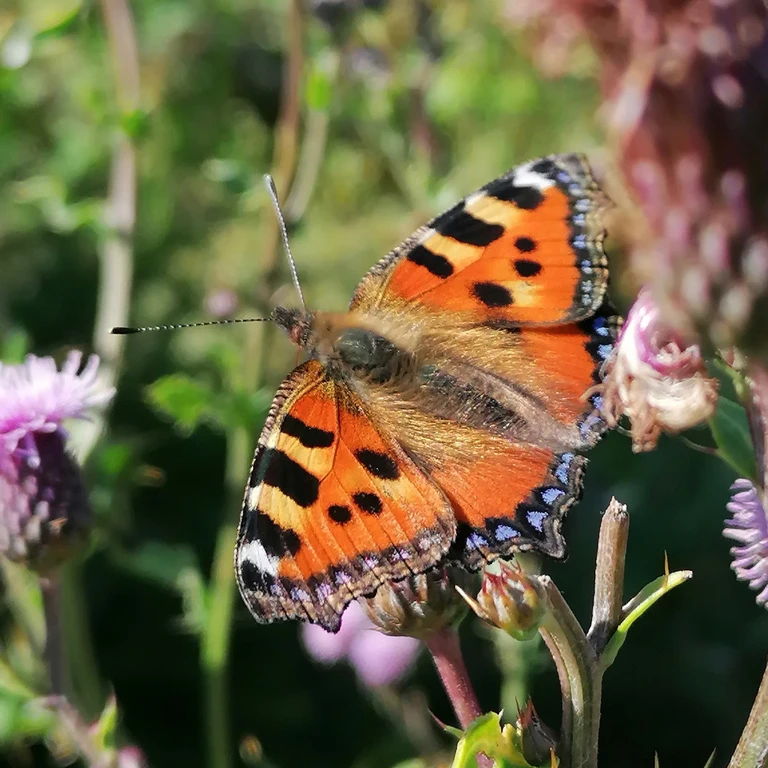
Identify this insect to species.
Aglais urticae
